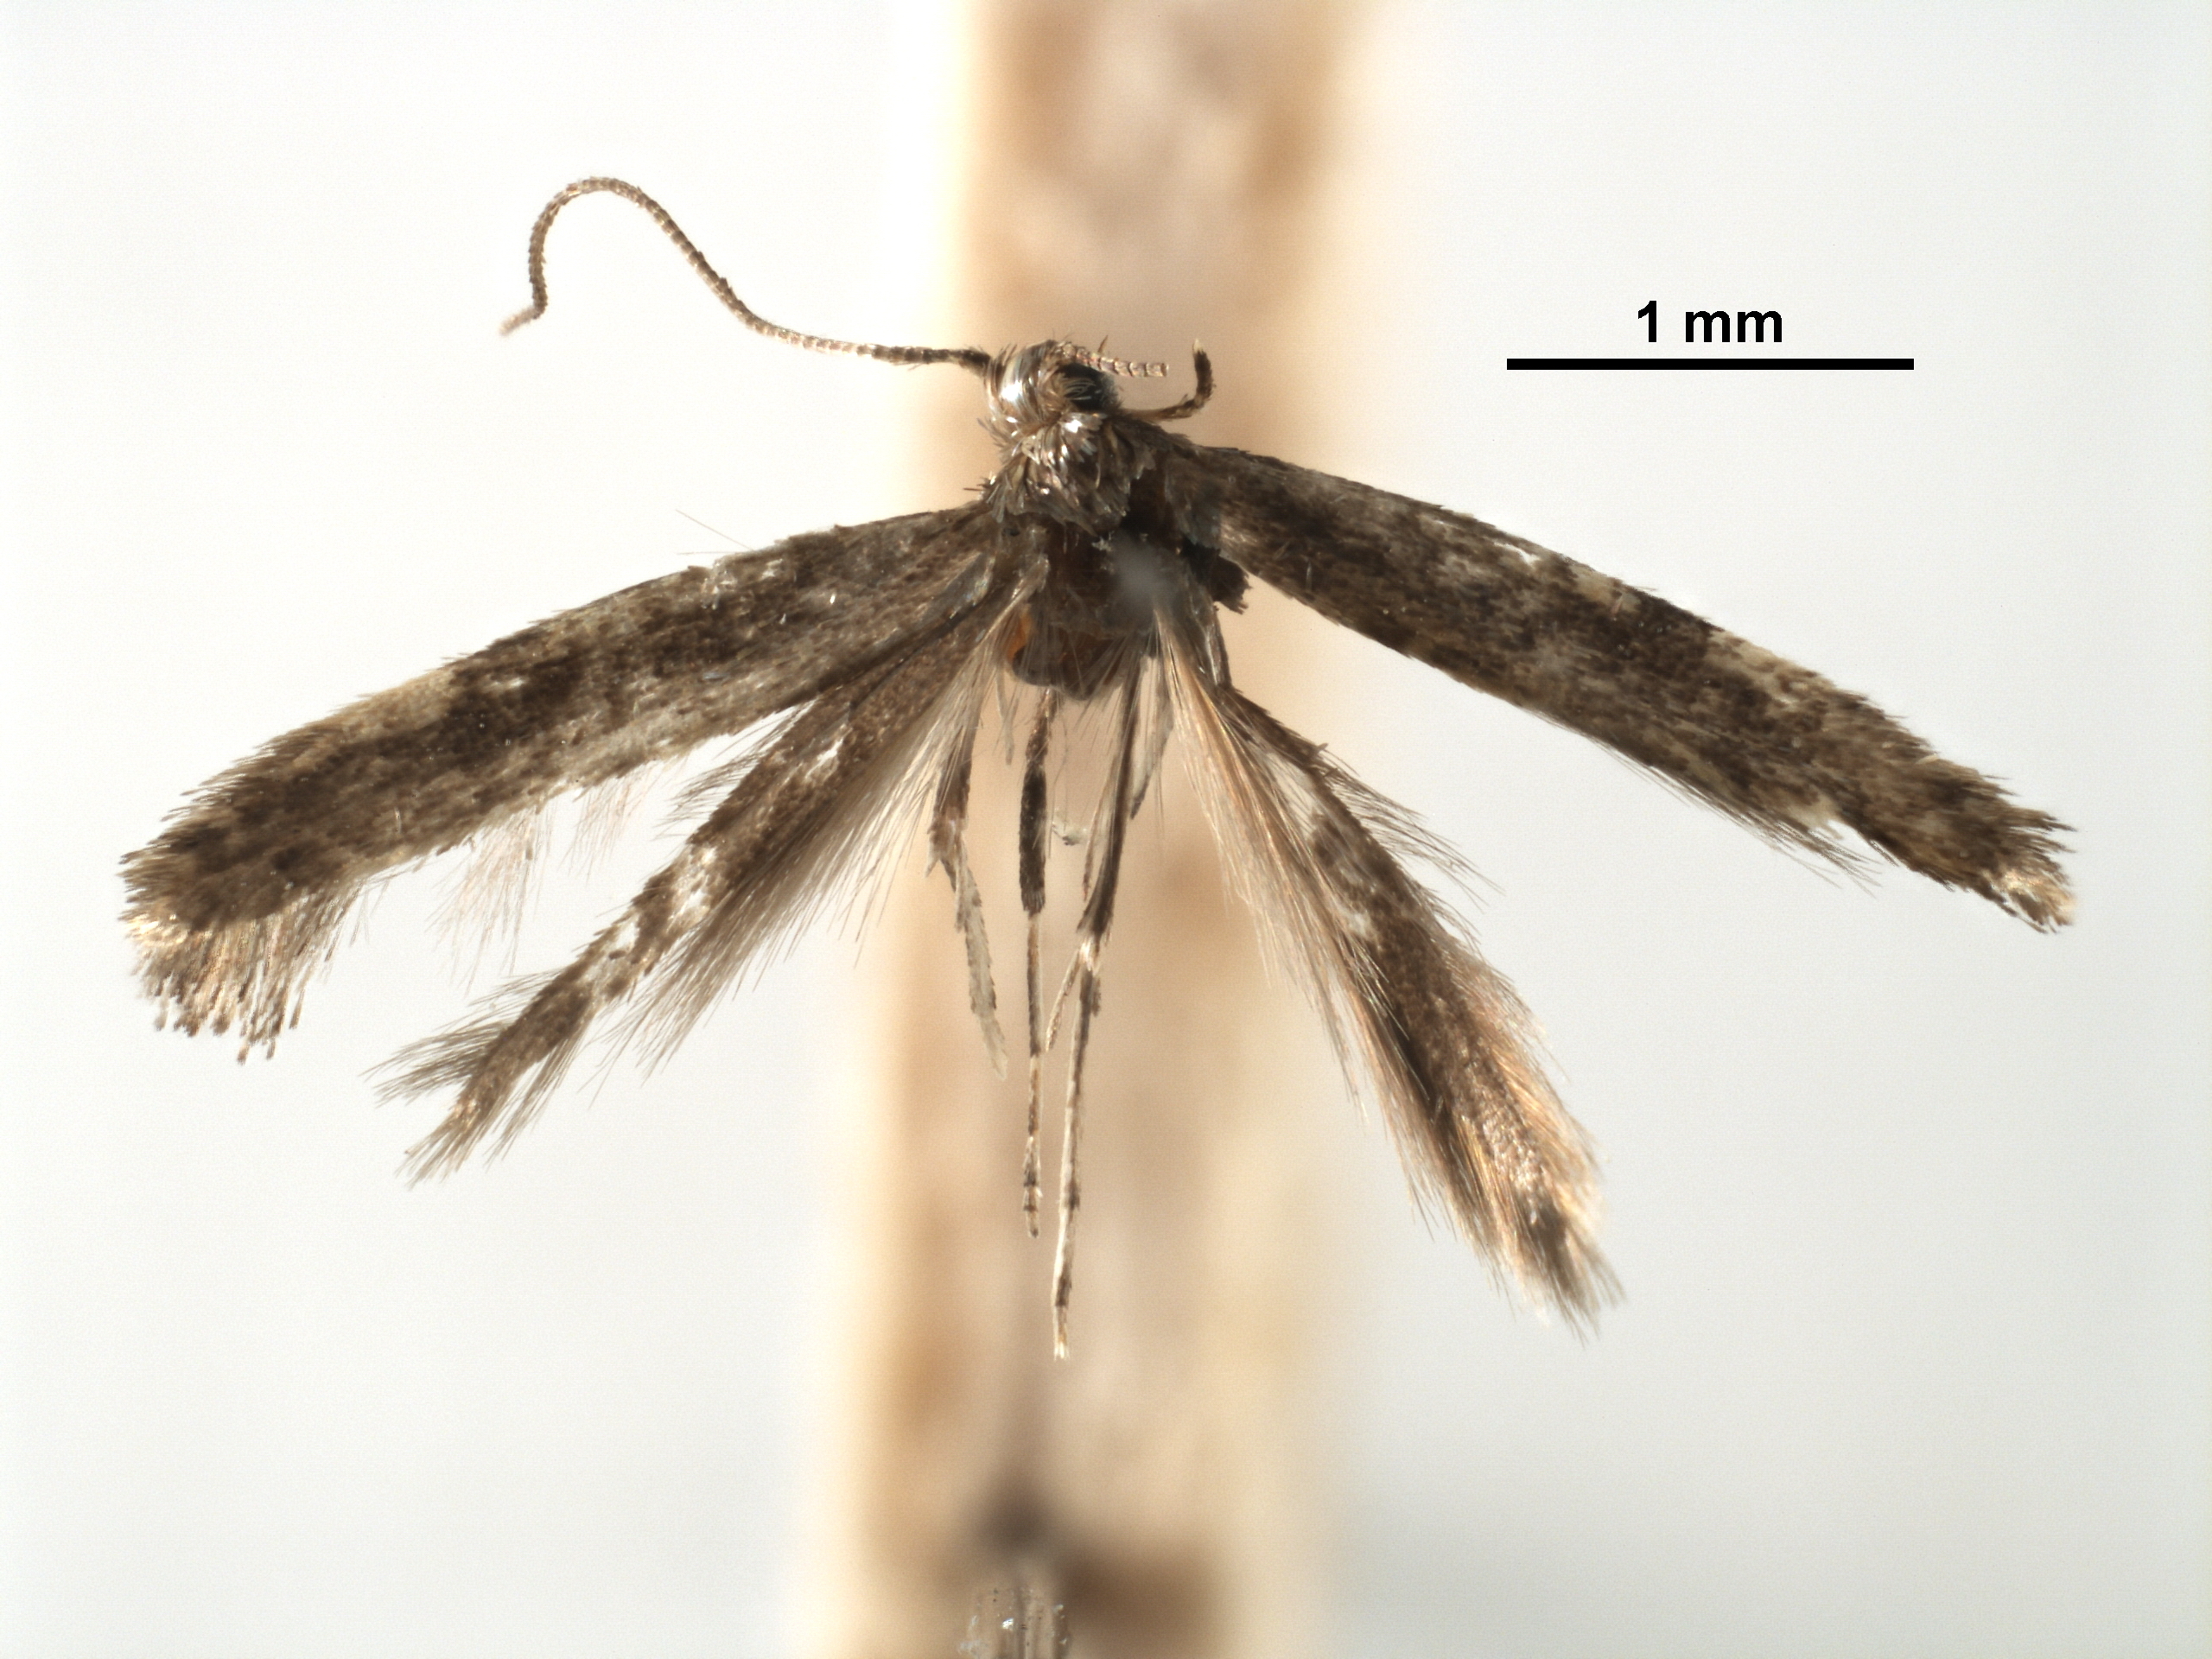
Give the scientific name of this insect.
Caloptilia flavimaculella
